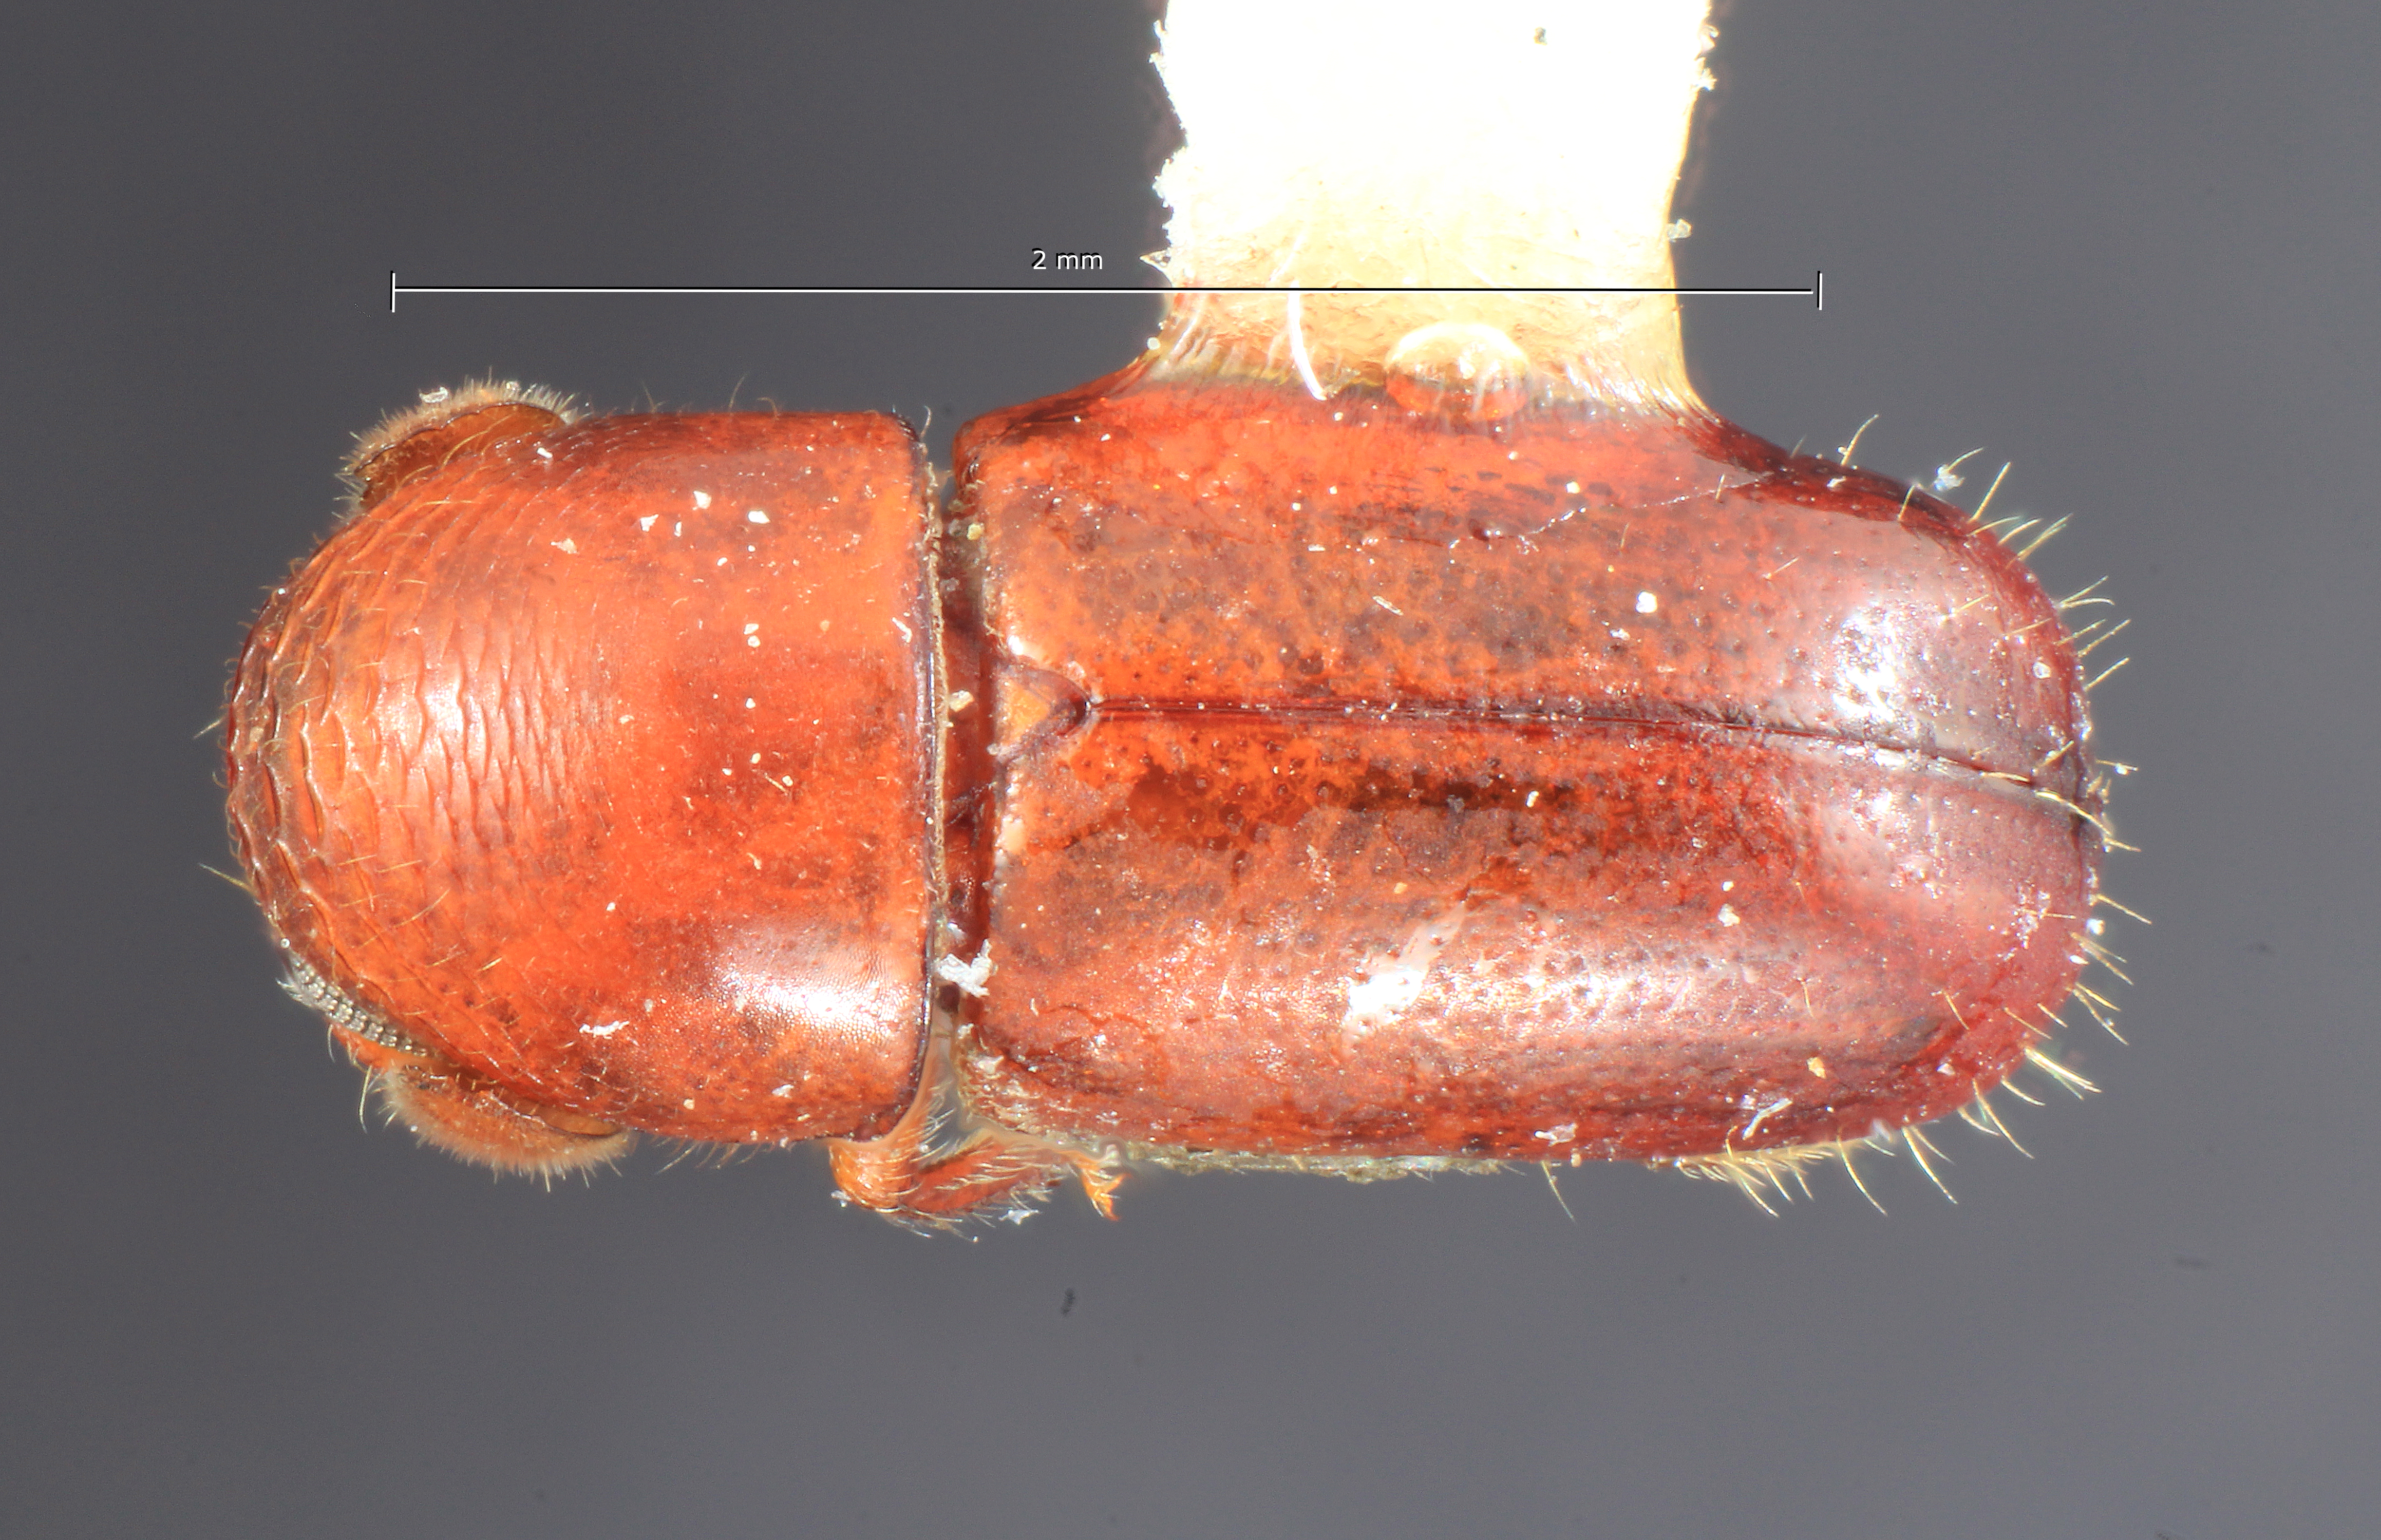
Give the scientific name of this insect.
Corthylus redtenbacheri
